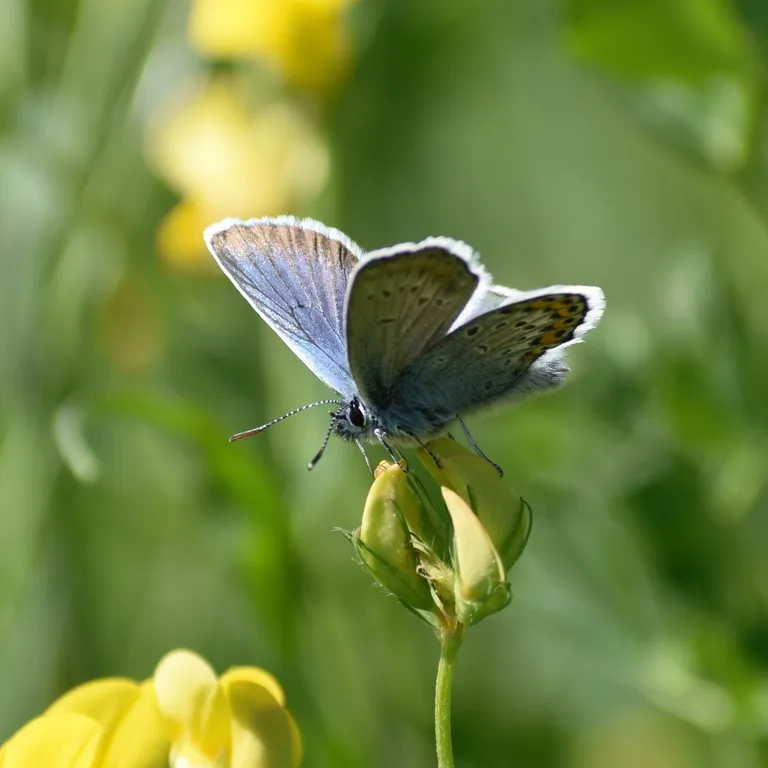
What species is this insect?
Plebejus argus
